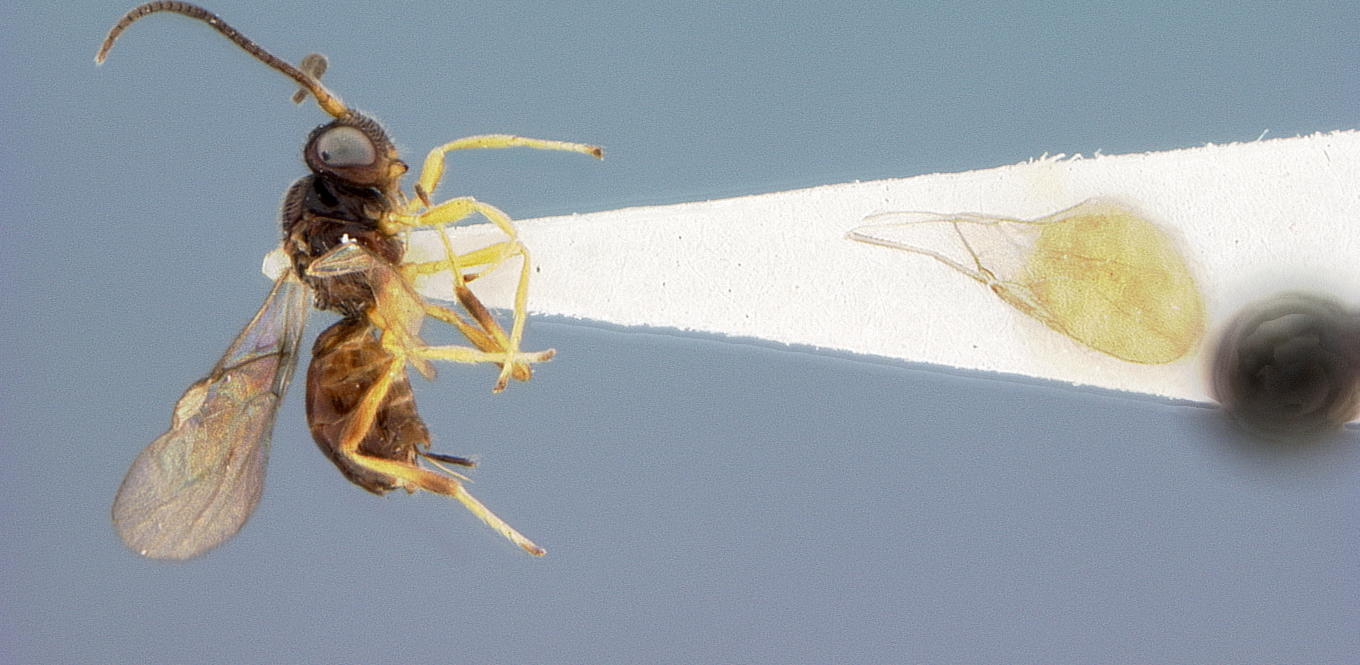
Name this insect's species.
Biosteres violaceae
